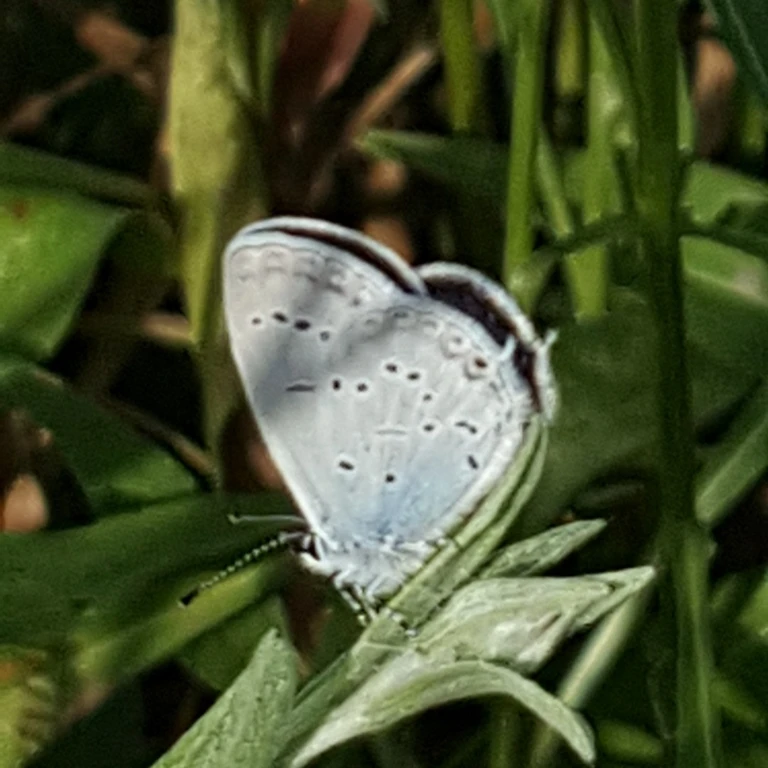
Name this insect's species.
Cupido decolorata (also Elkalyce decolorata)
